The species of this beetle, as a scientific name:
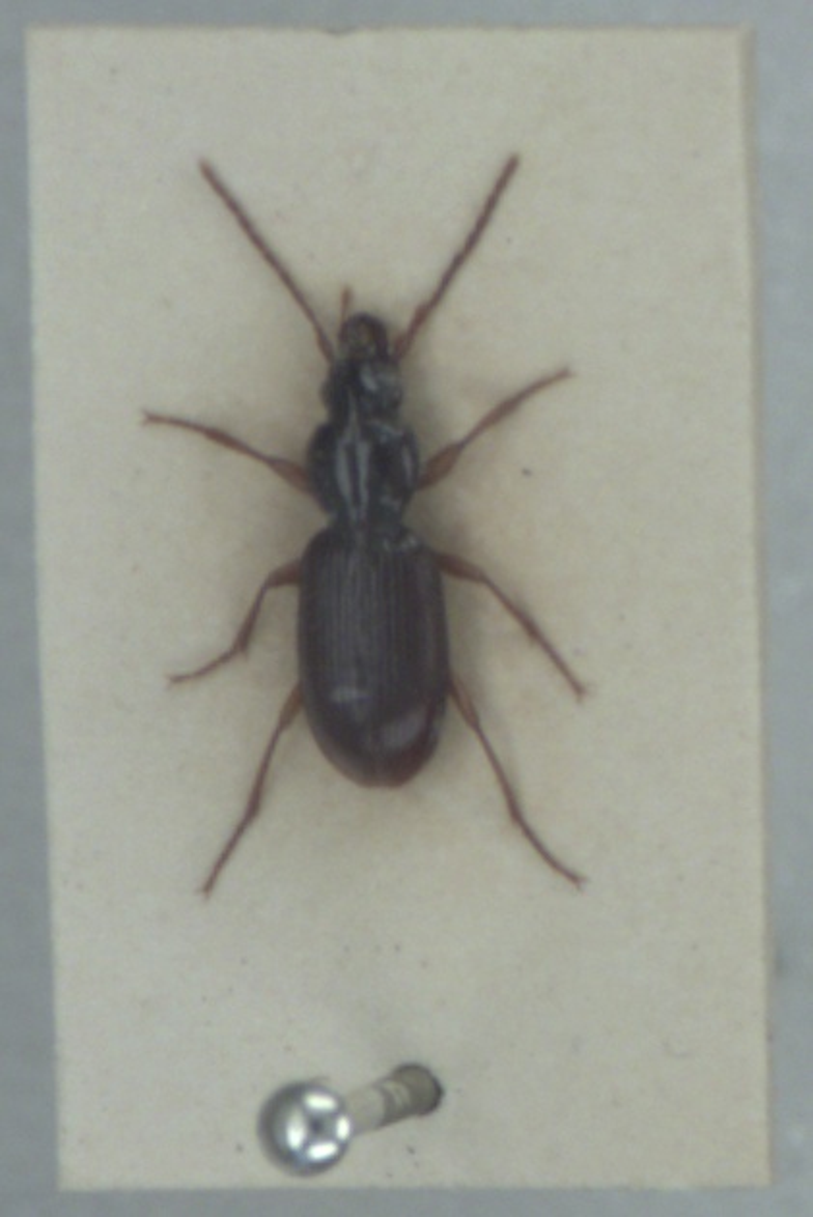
Stomis pumicatus
